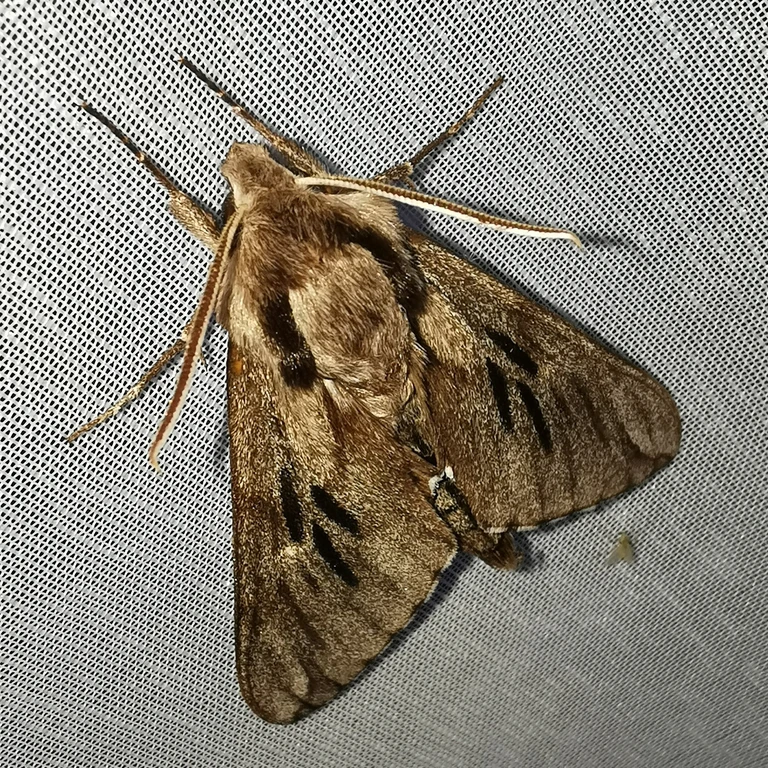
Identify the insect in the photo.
Sphinx pinastri
